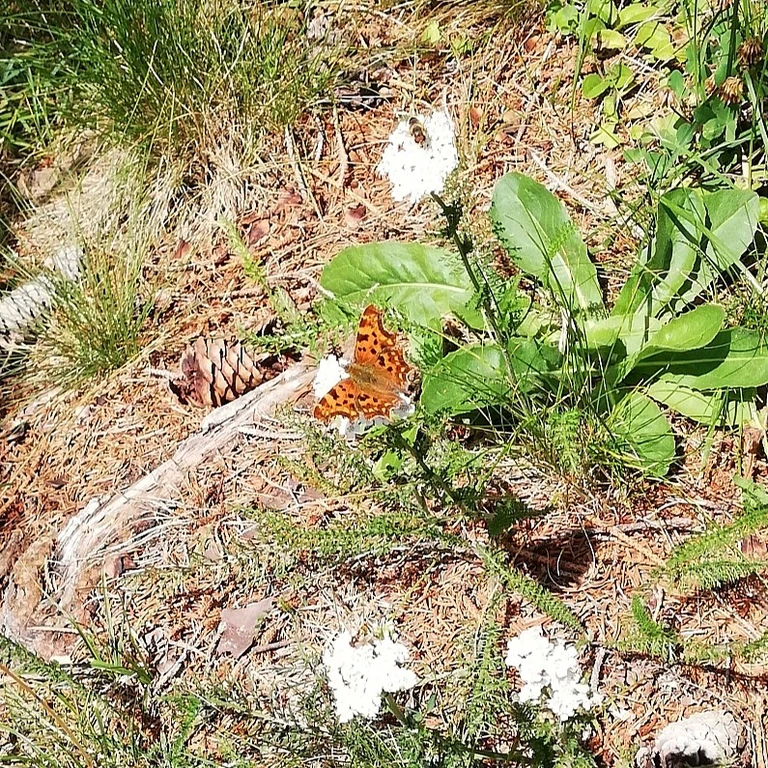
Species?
Polygonia c-album
